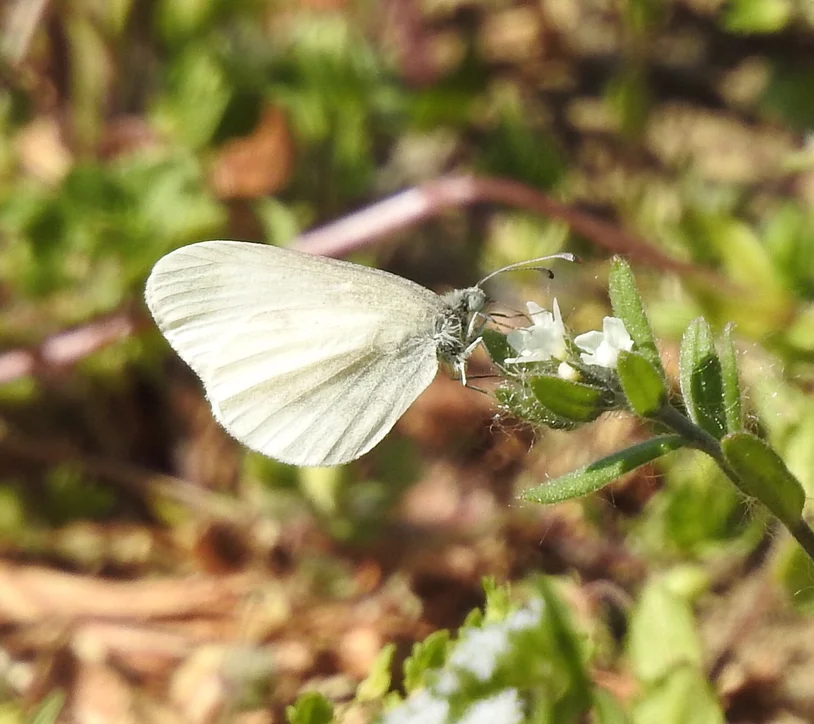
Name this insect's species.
Leptidea sinapis/juvernica
